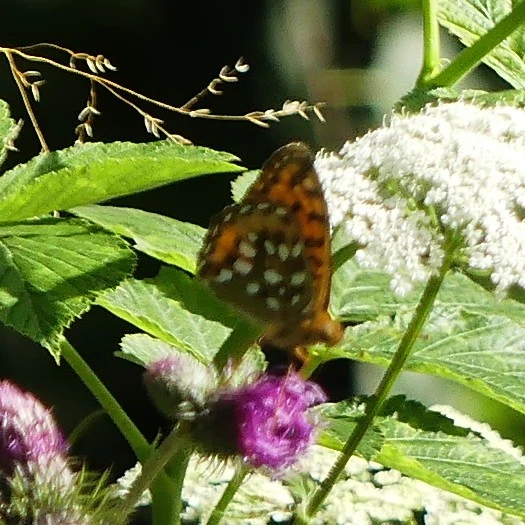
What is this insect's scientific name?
Speyeria aglaja
